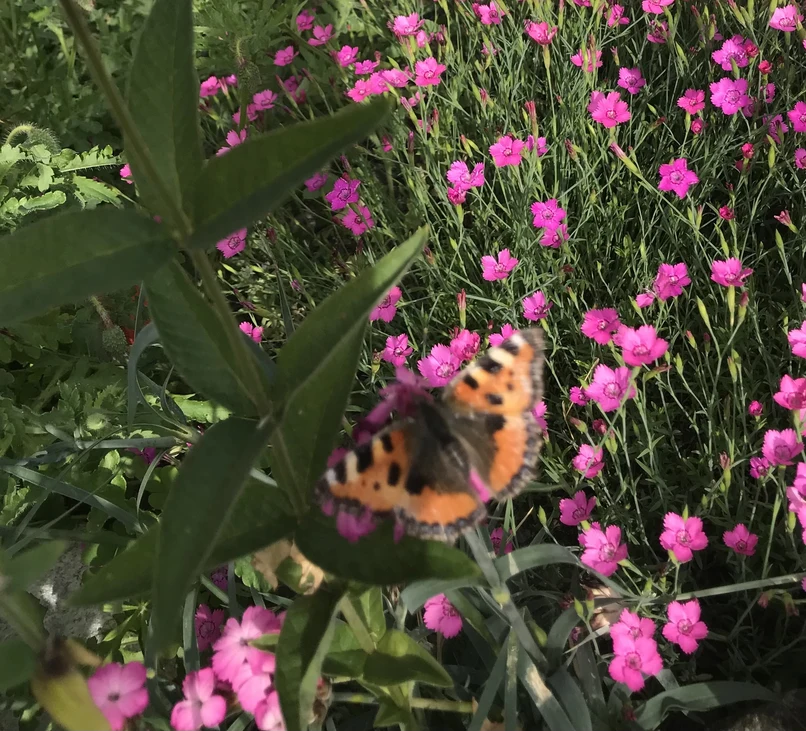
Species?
Aglais urticae
